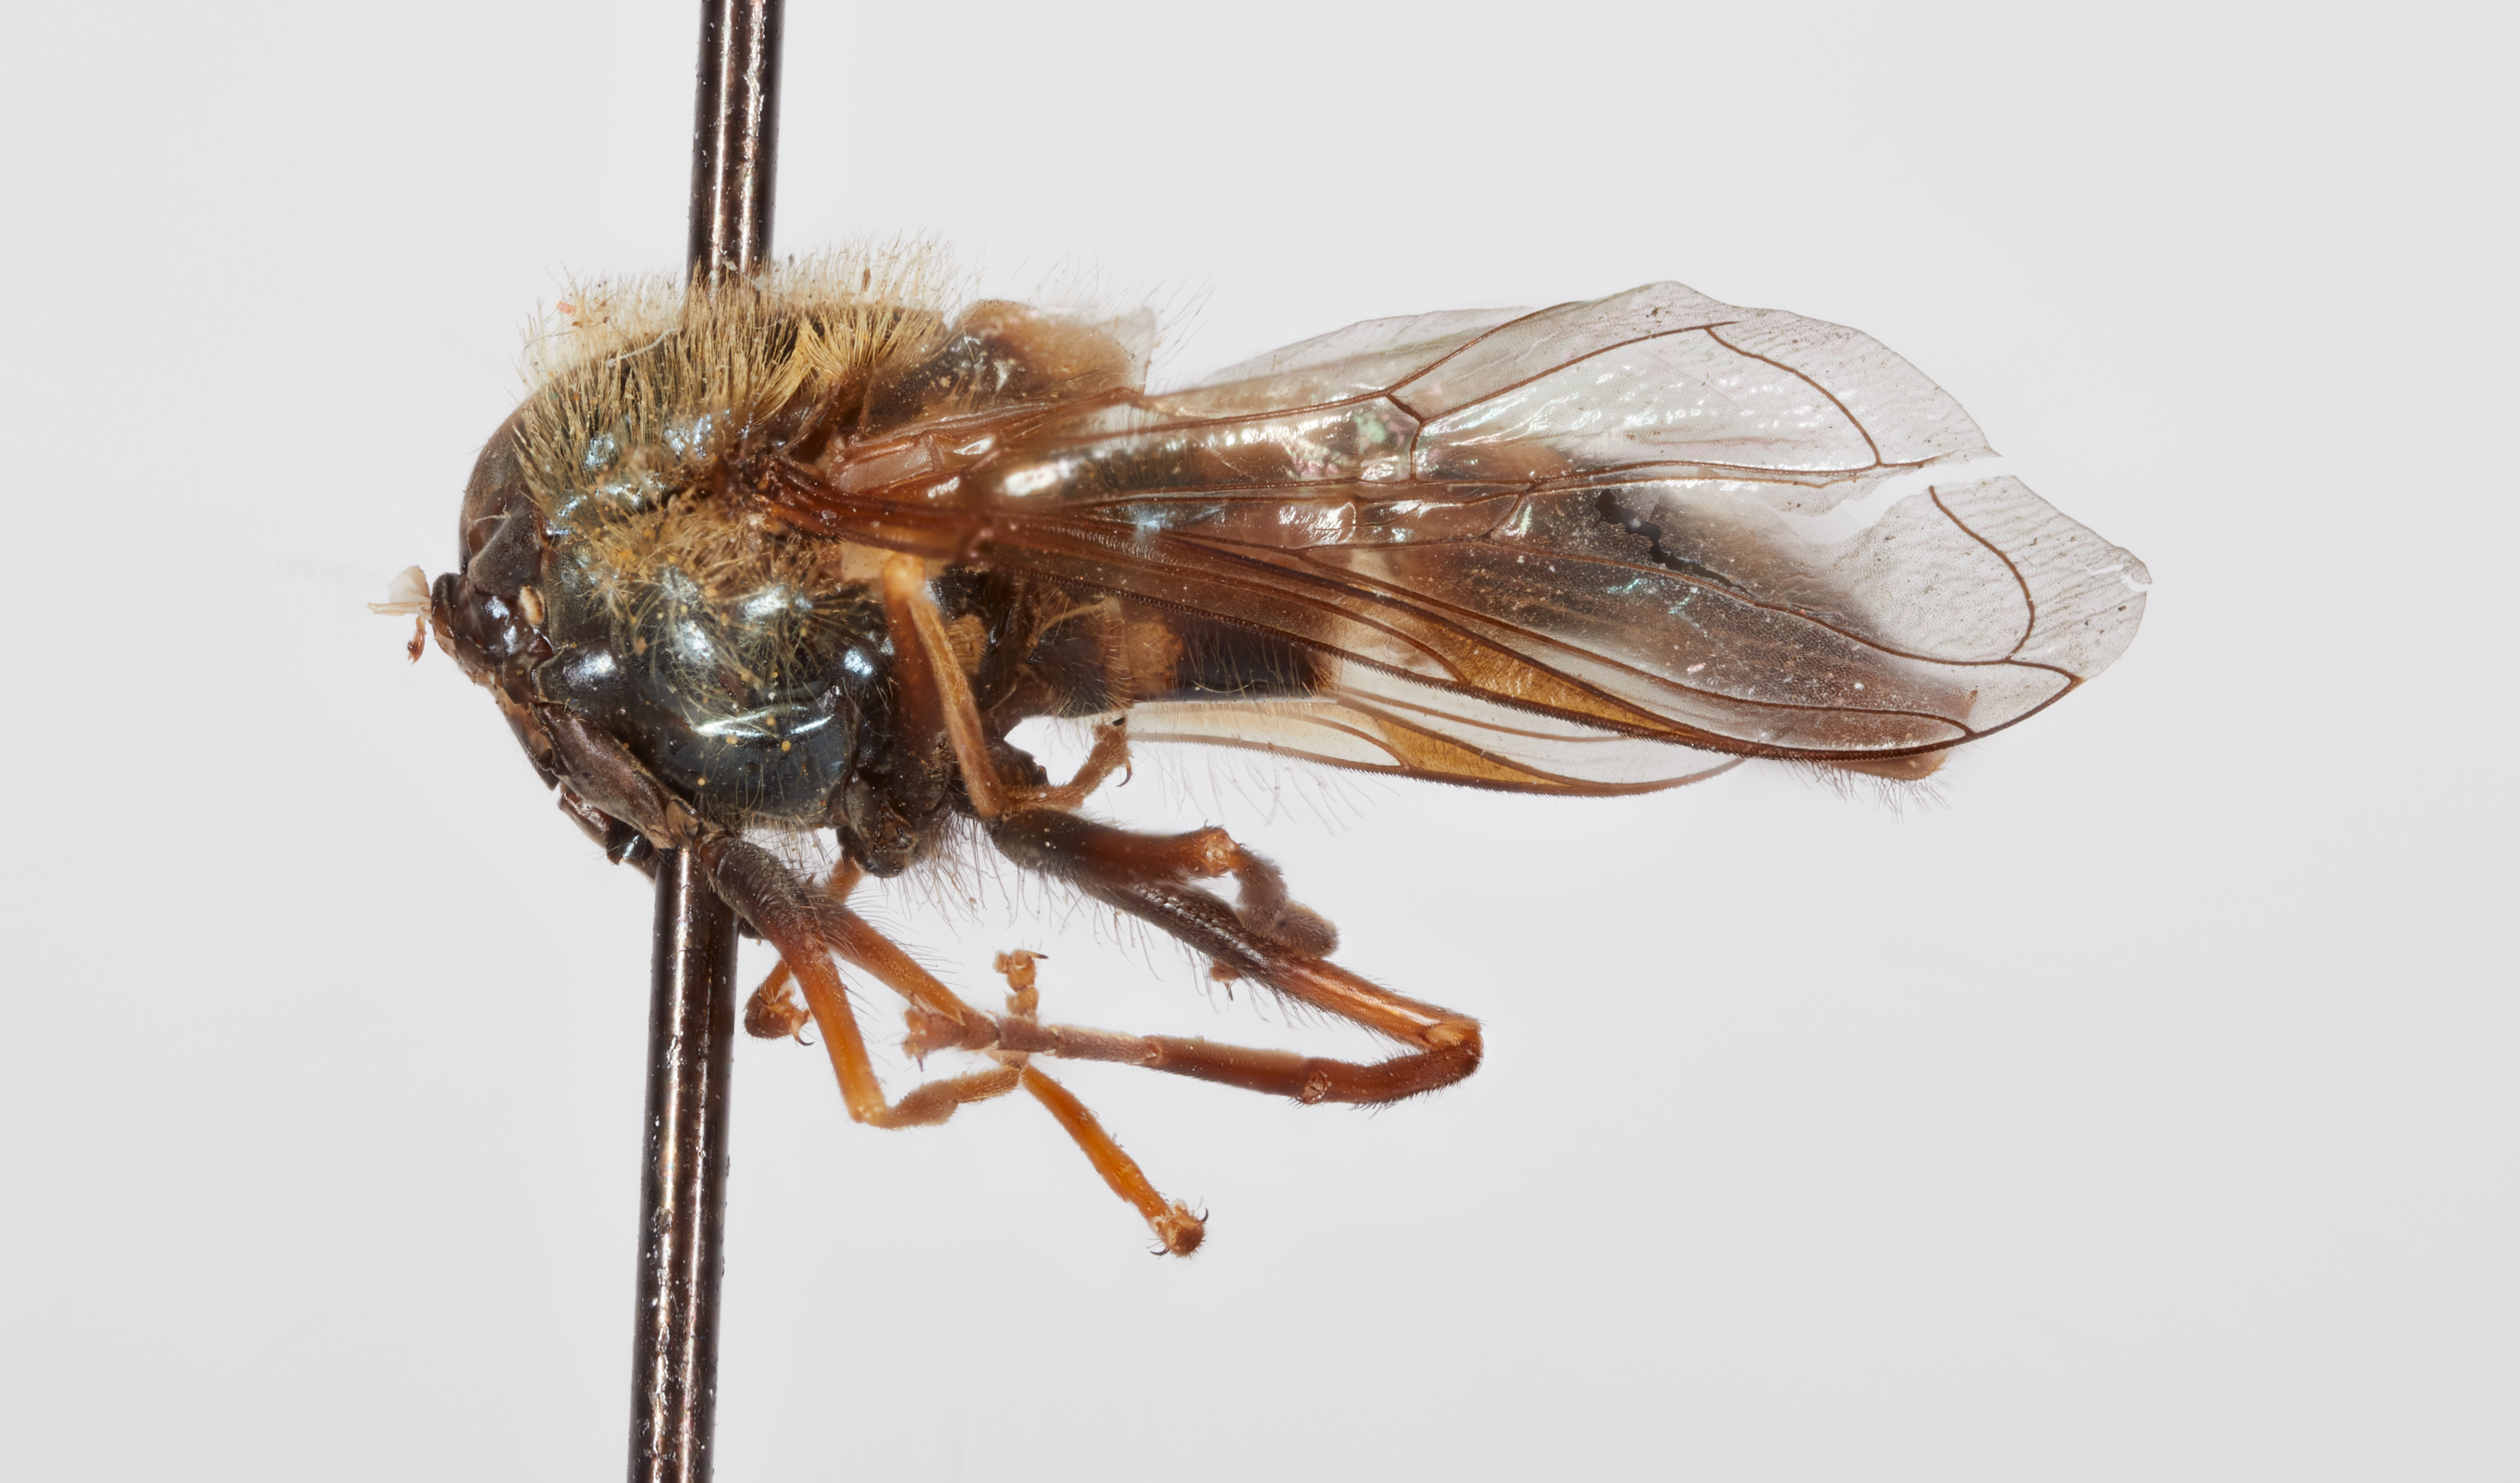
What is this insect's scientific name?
Eupeodes montivagus
